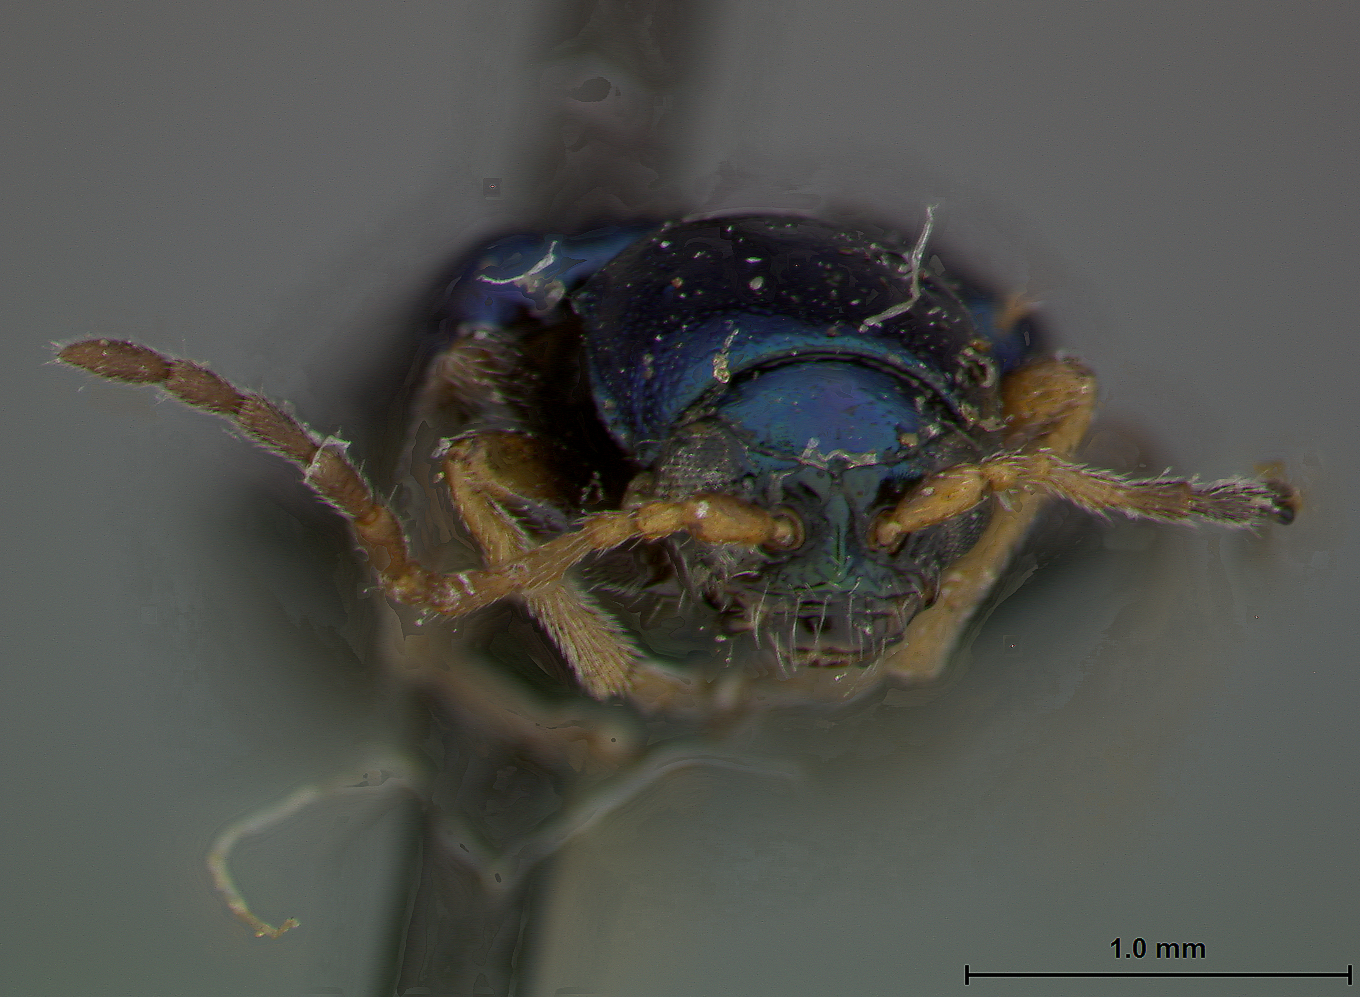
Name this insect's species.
Luperus concavus
